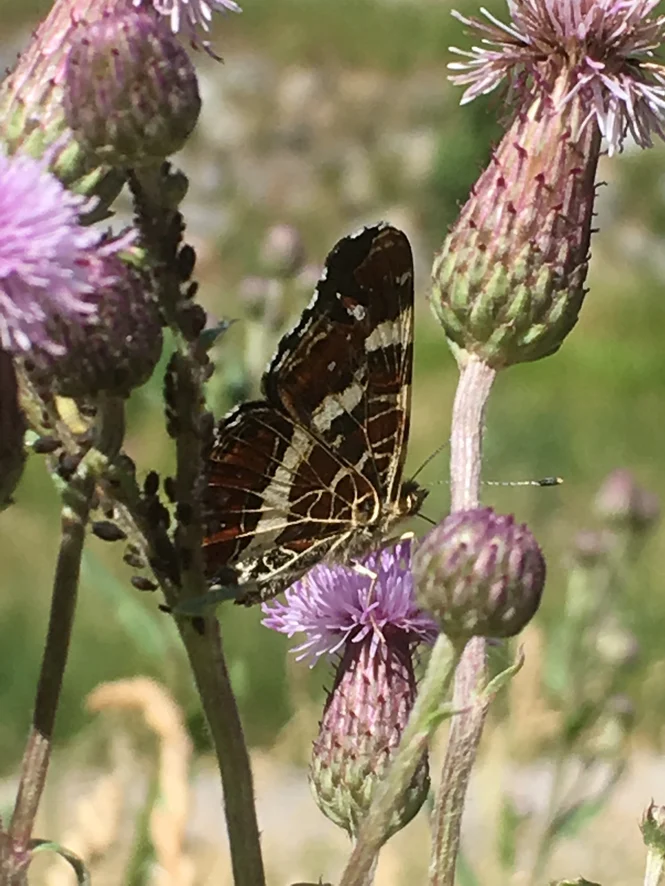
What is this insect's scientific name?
Araschnia levana
